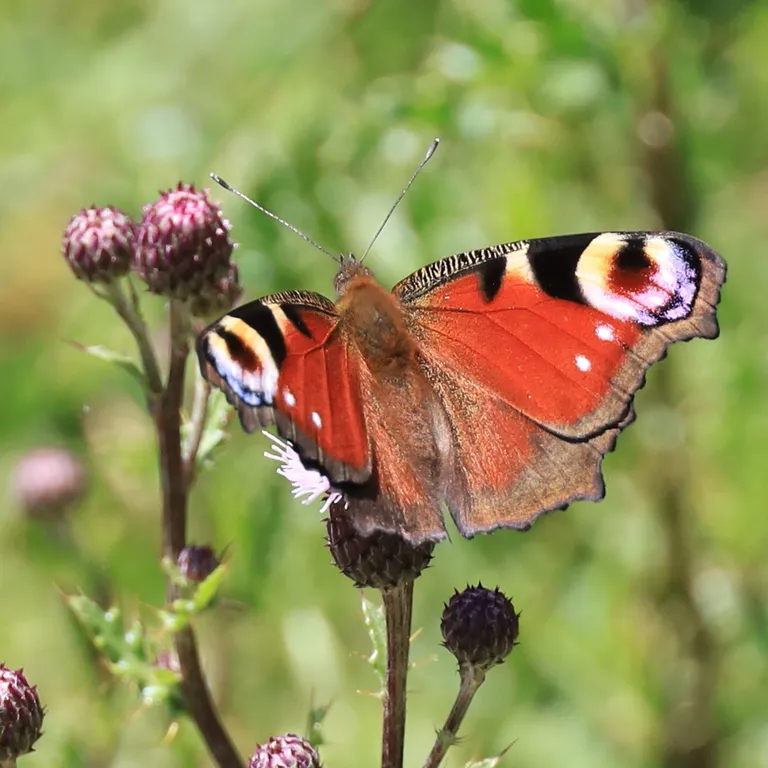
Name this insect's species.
Aglais io
